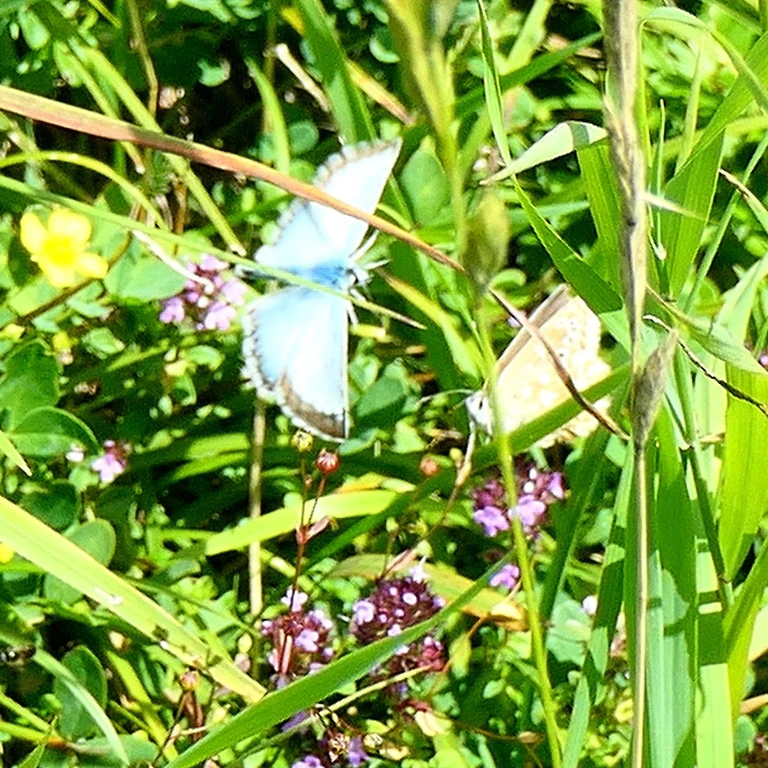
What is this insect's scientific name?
Lysandra coridon
